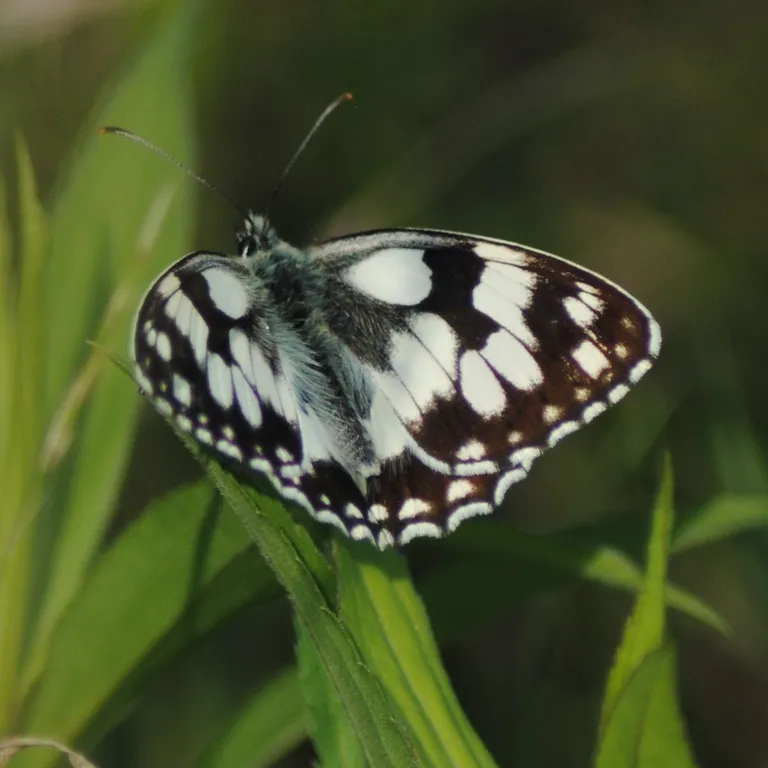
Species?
Melanargia galathea
